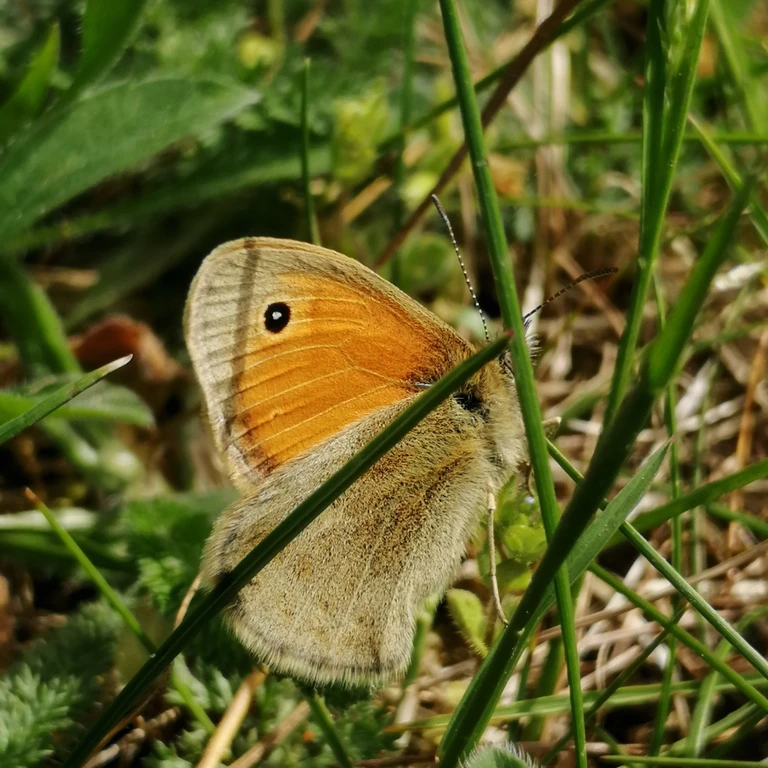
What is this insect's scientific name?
Coenonympha pamphilus
